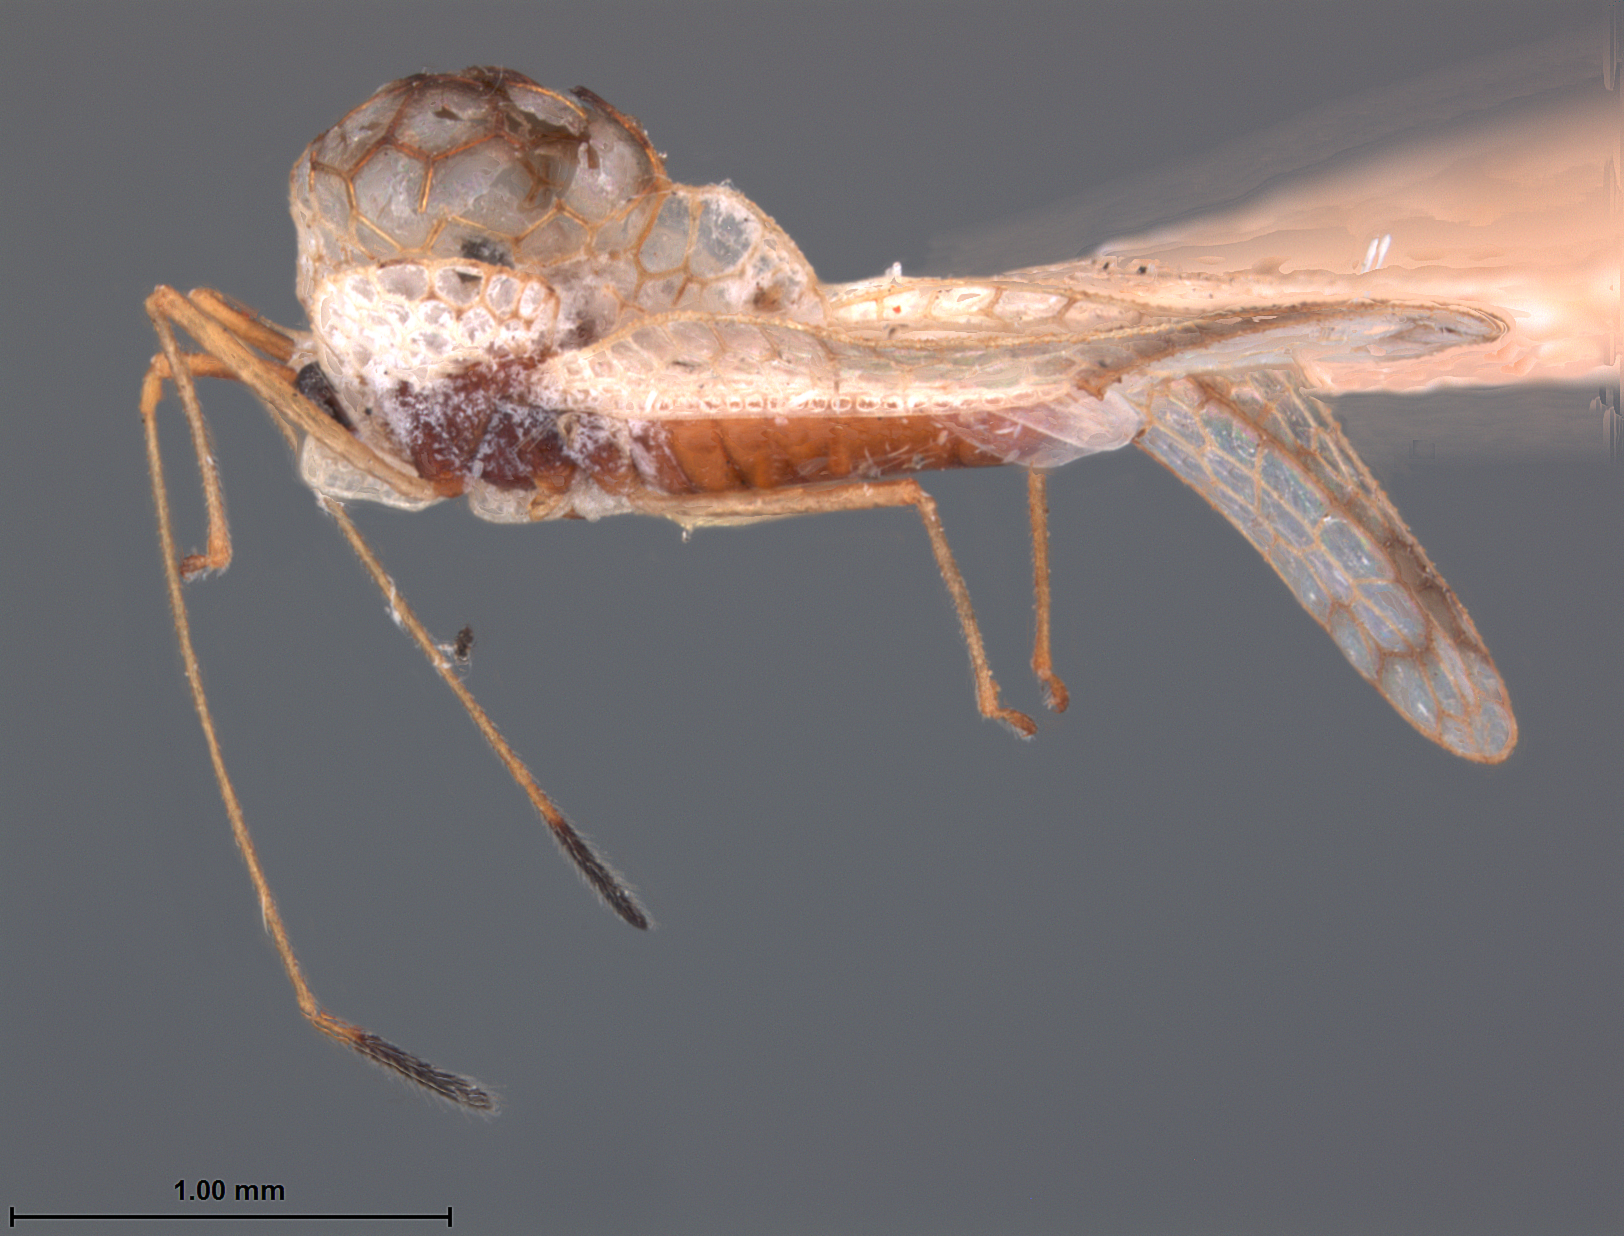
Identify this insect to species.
Gelchossa praetantis
